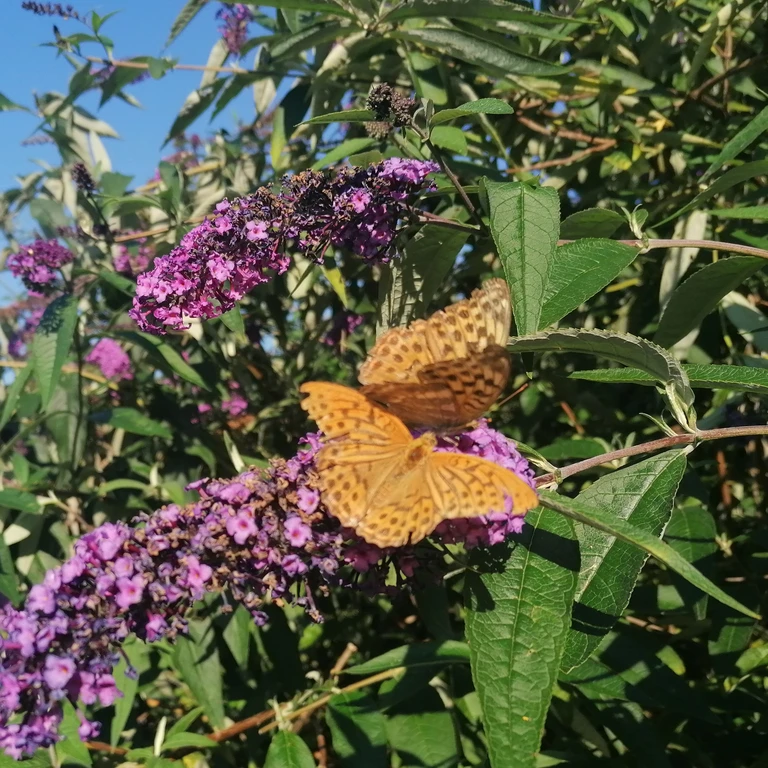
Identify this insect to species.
Argynnis paphia
